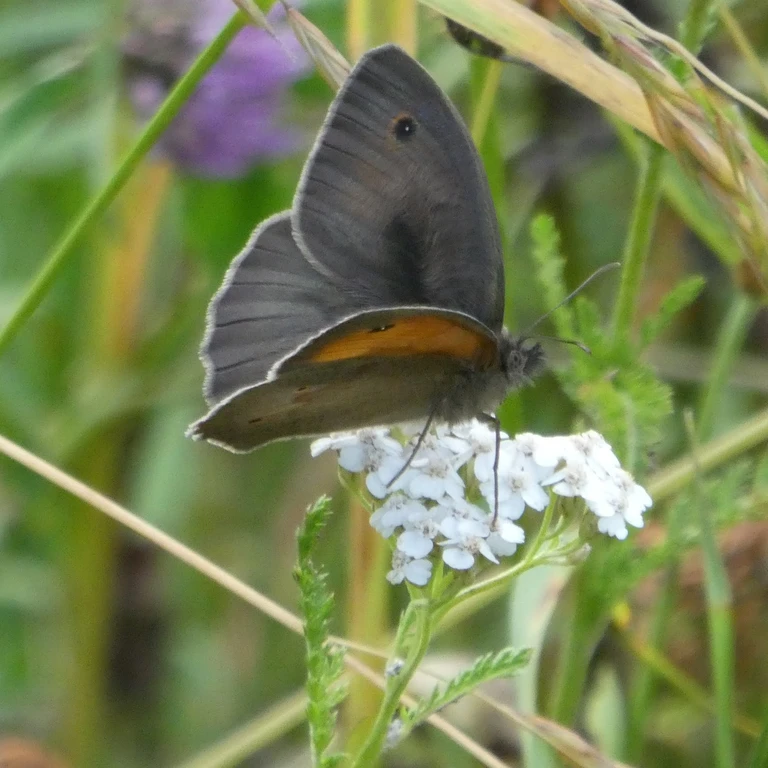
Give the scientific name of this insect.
Maniola jurtina
